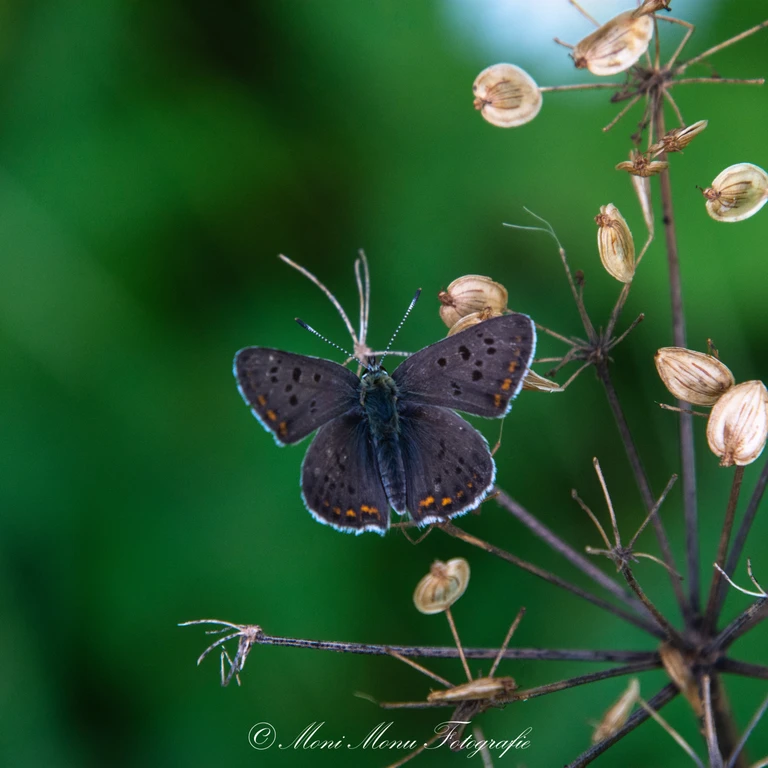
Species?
Lycaena tityrus (also Loweia tityrus)
